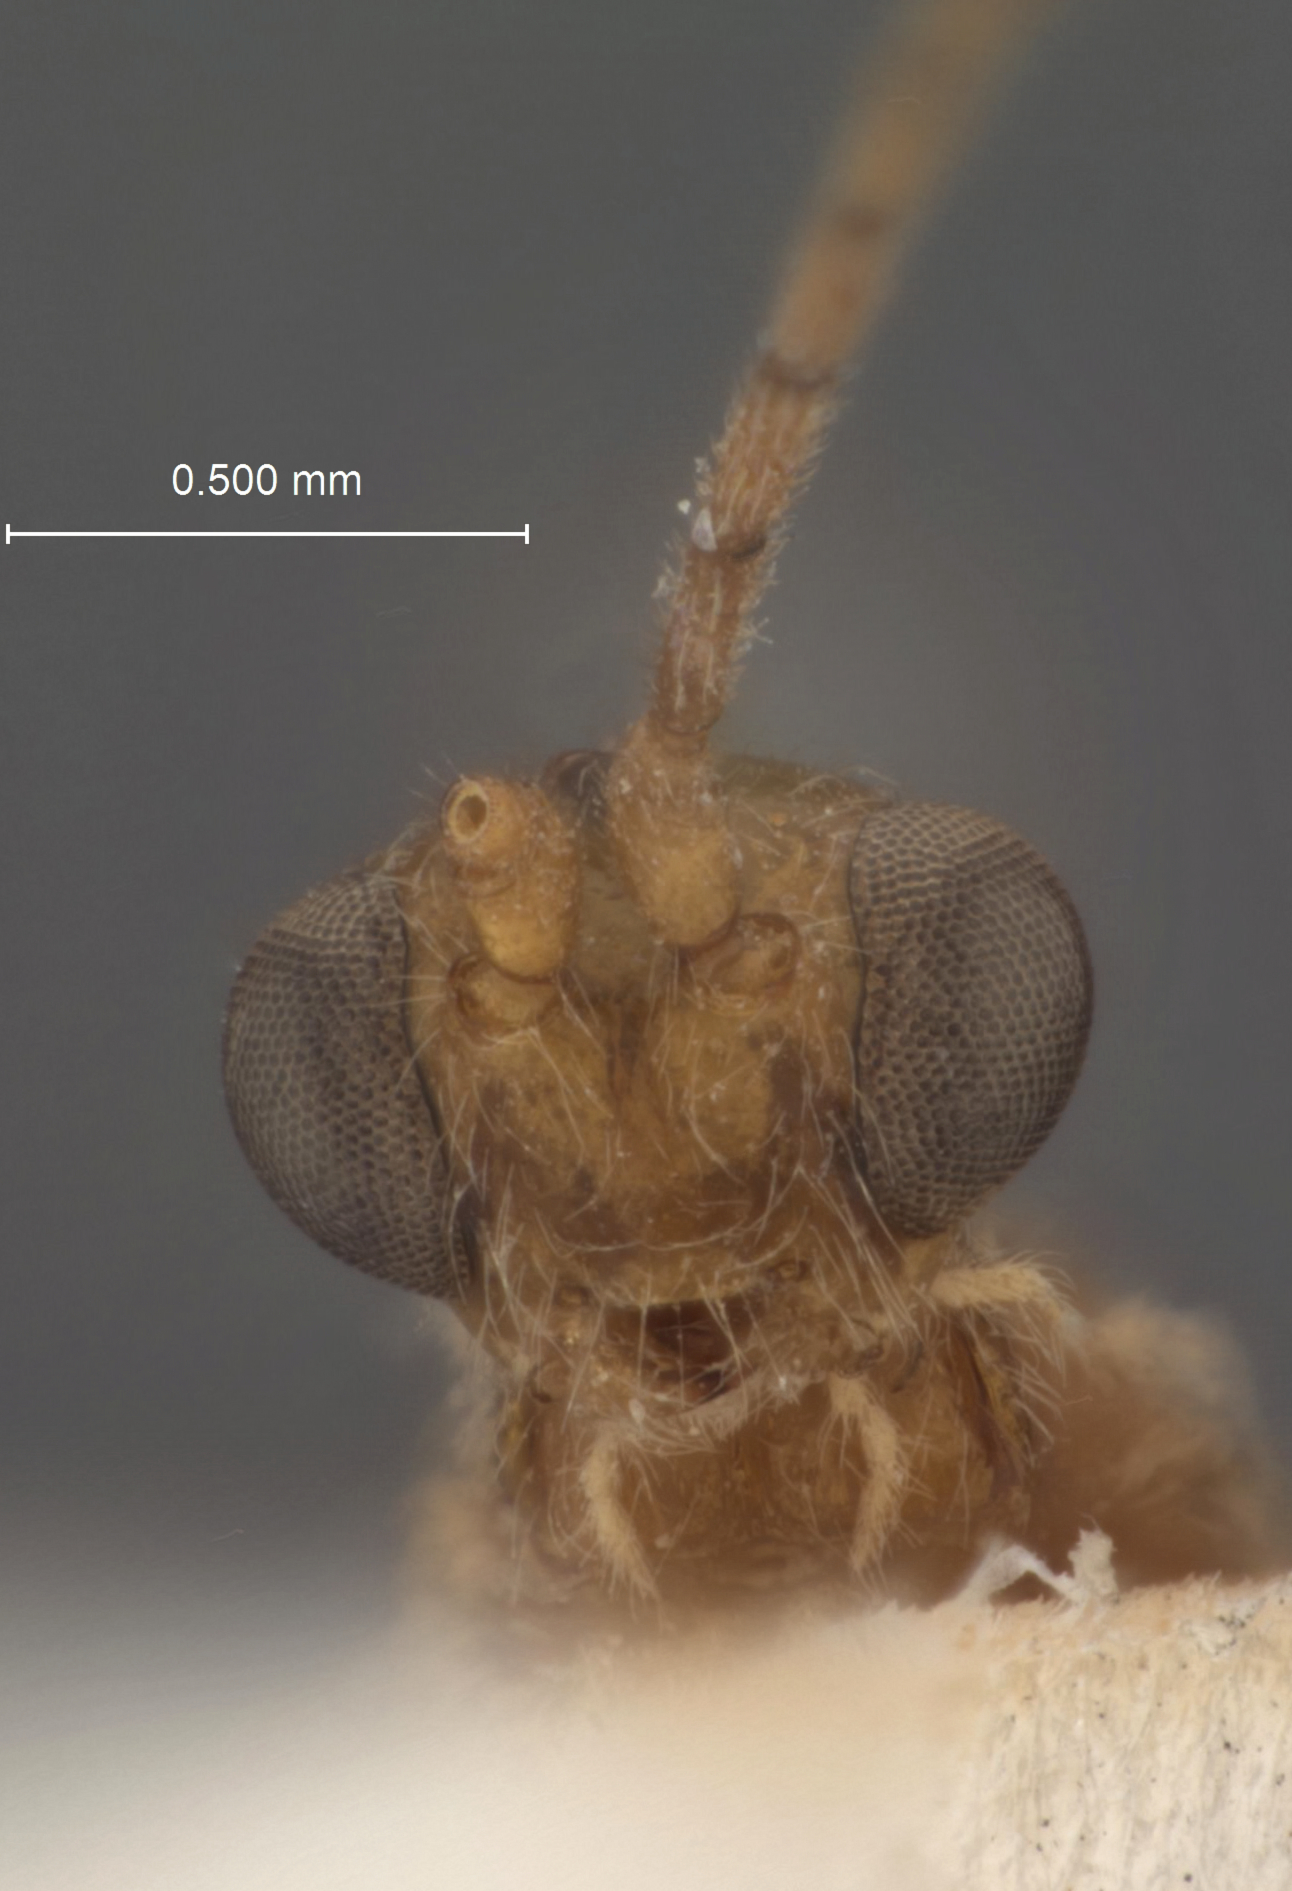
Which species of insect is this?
Oncophanes hesperidis
